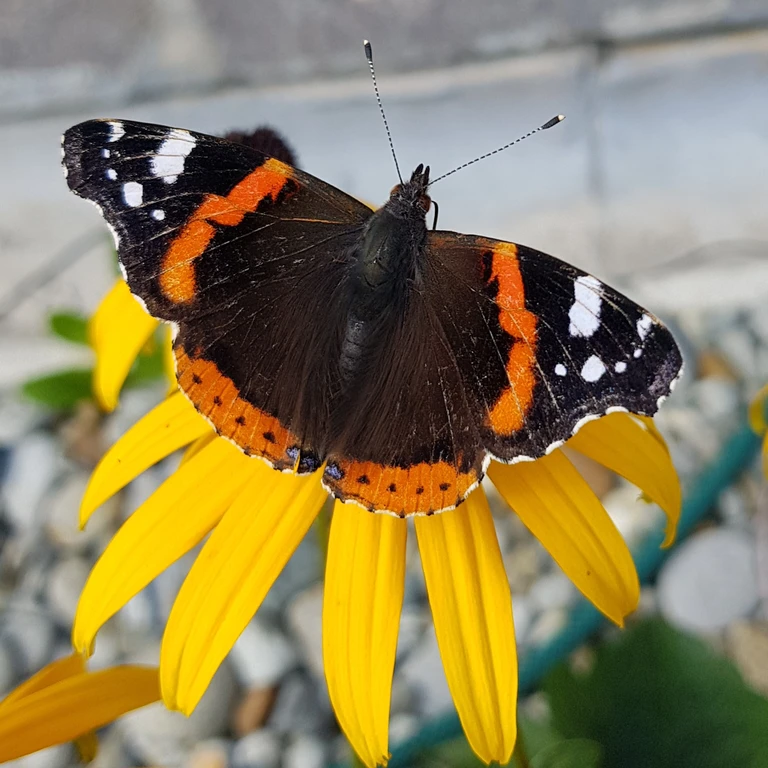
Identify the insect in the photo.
Vanessa atalanta
